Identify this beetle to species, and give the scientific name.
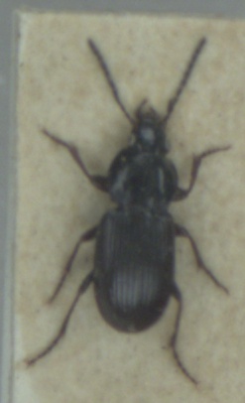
Pterostichus vernalis
